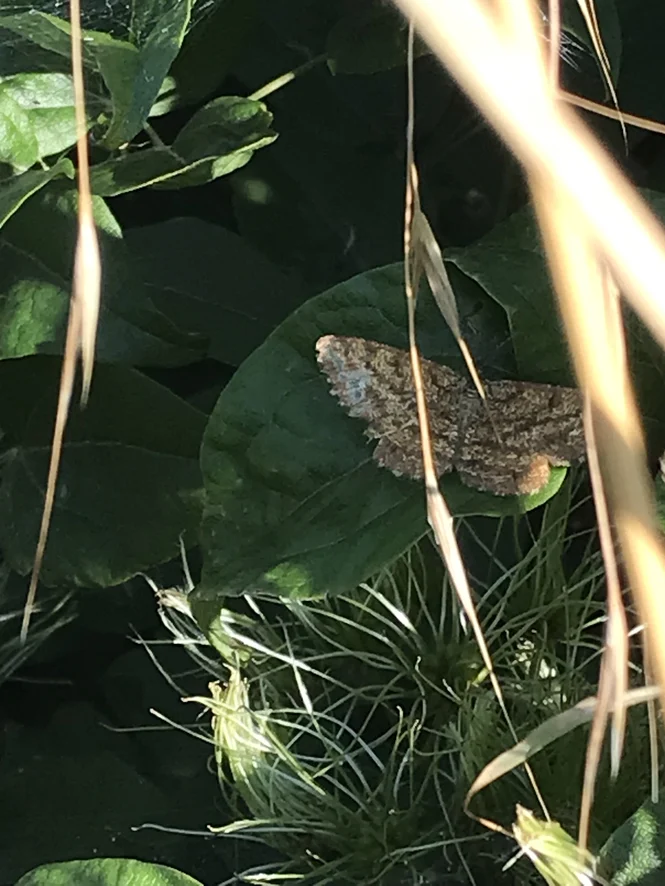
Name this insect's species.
Ematurga atomaria
